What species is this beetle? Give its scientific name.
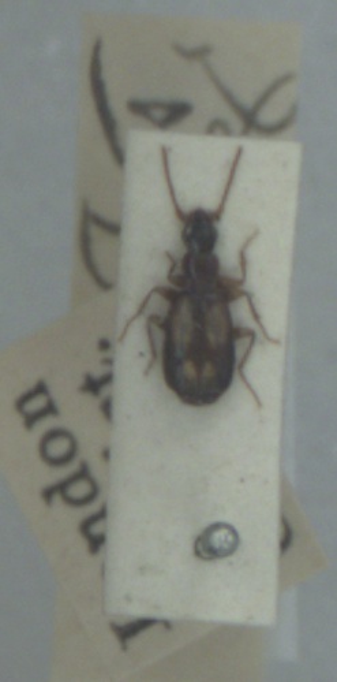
Calodromius spilotus
